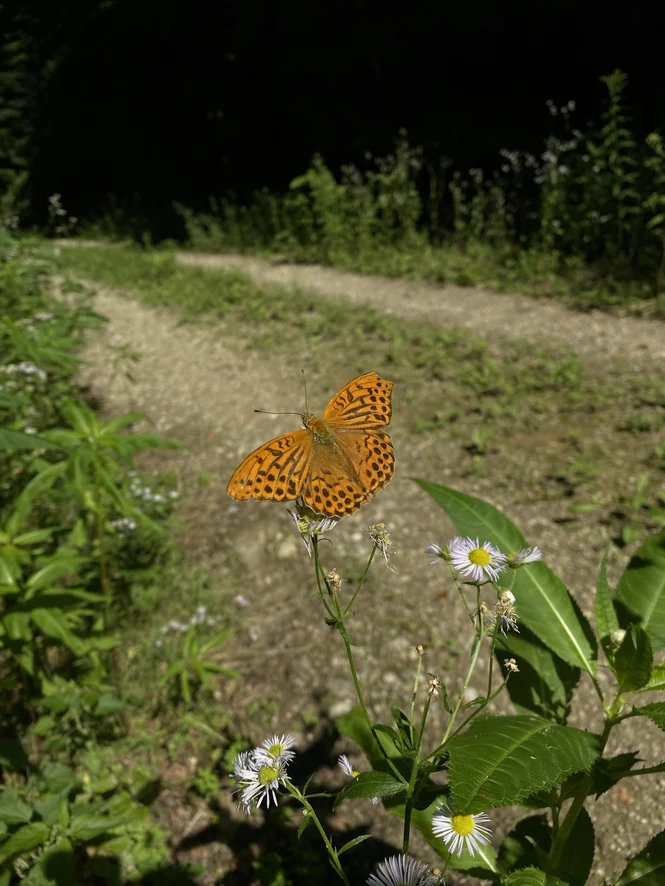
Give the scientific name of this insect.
Argynnis paphia
